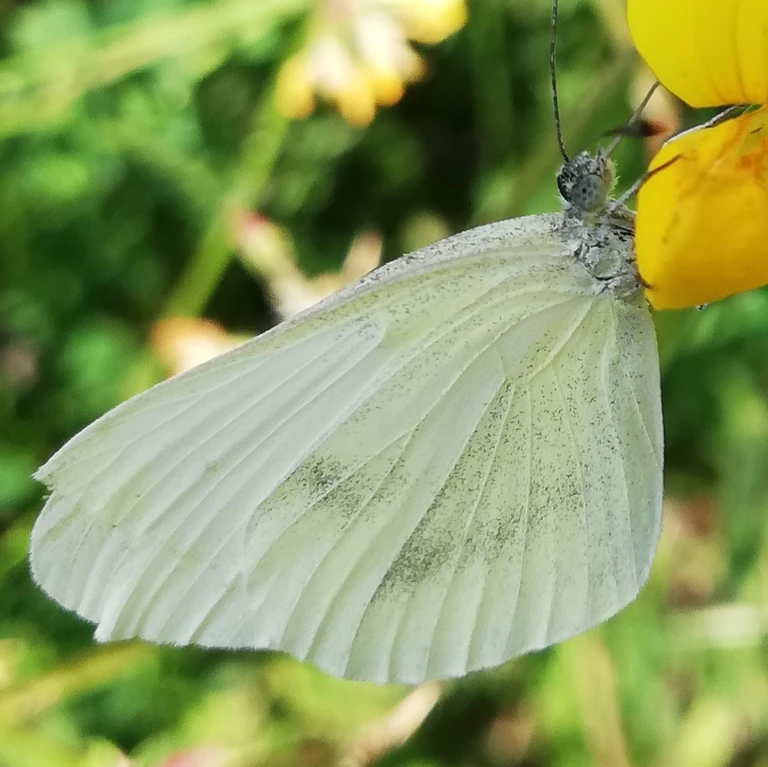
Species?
Leptidea sinapis/juvernica
